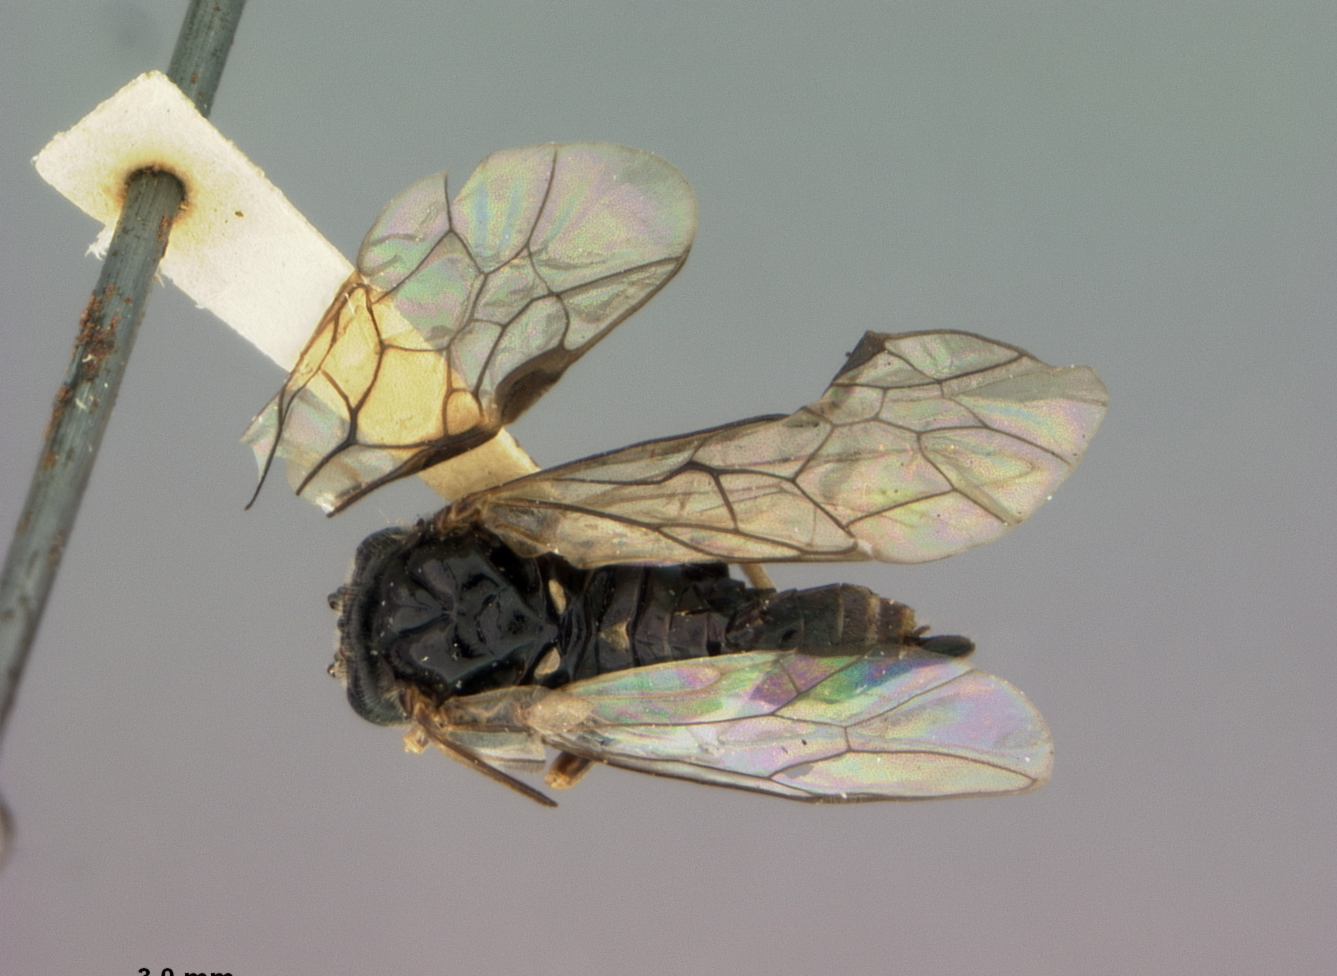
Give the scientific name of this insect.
Monophadnus genticulatus
